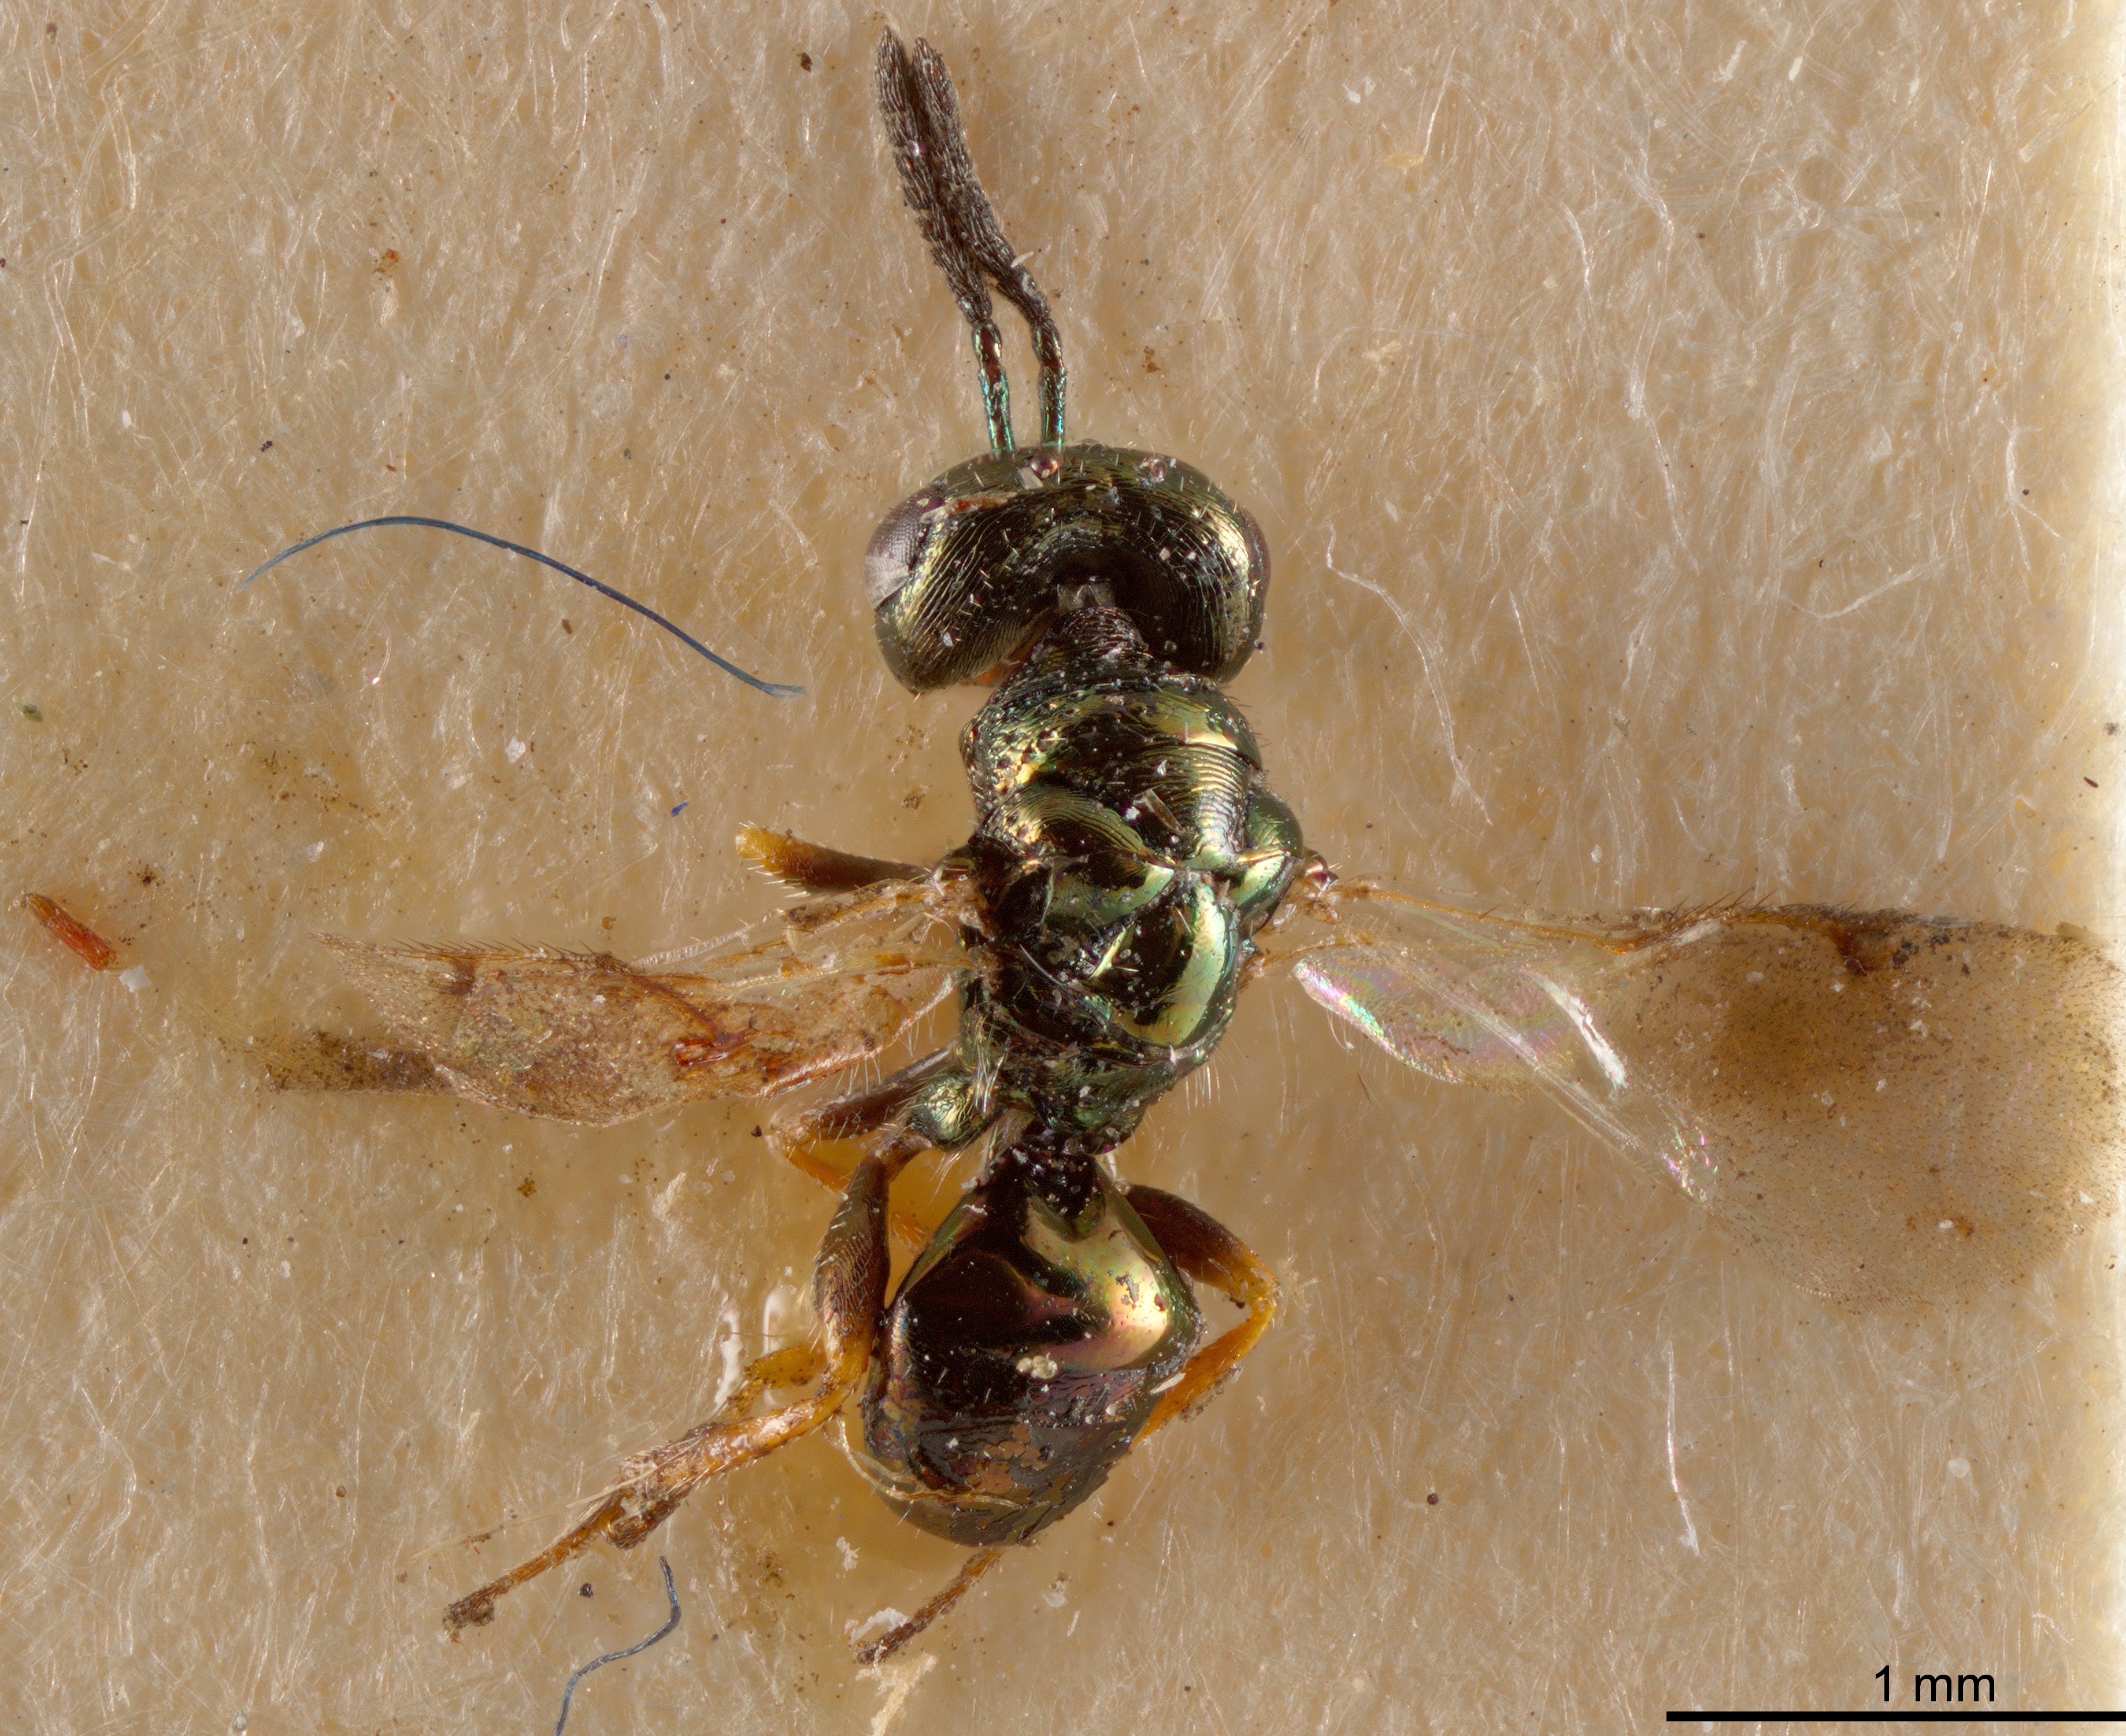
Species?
Chrysomalla roseri
